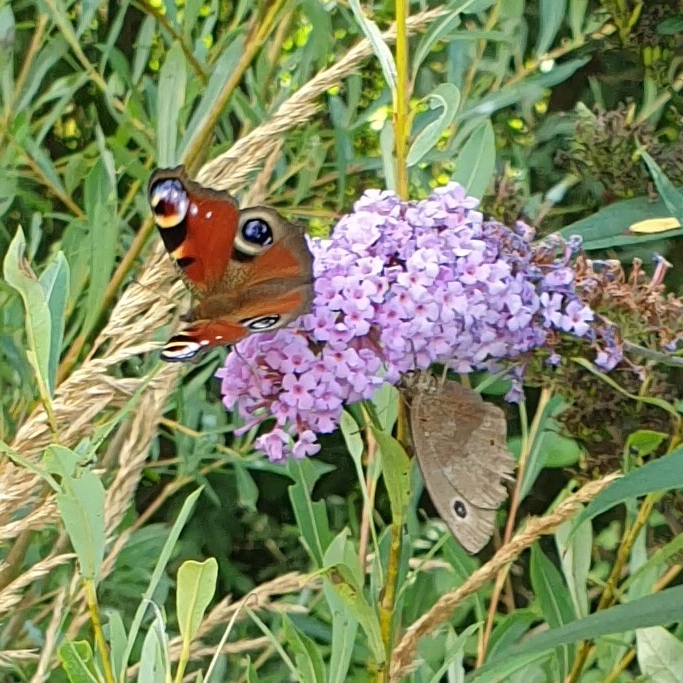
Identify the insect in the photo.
Aglais io
